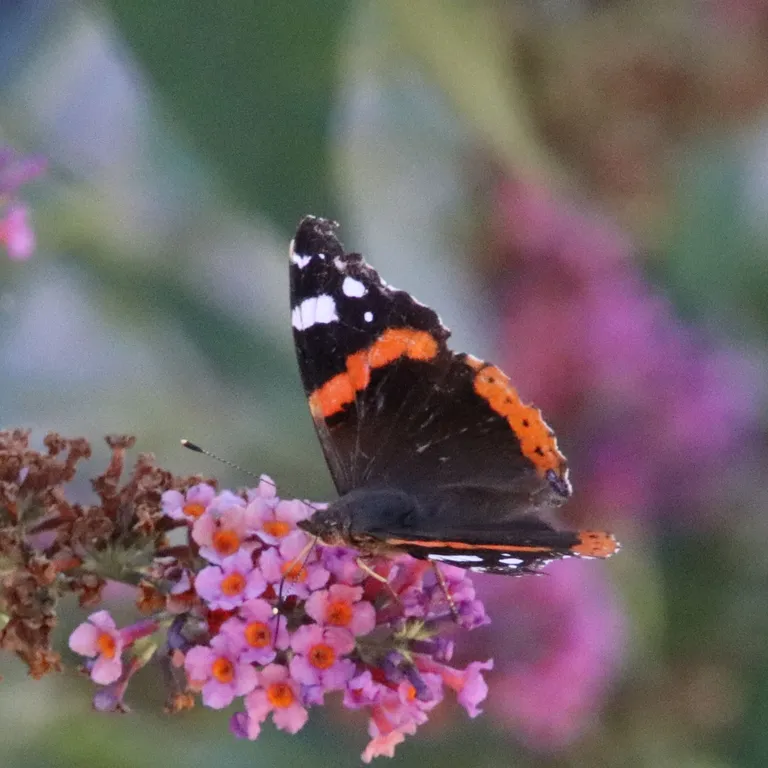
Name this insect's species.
Vanessa atalanta
